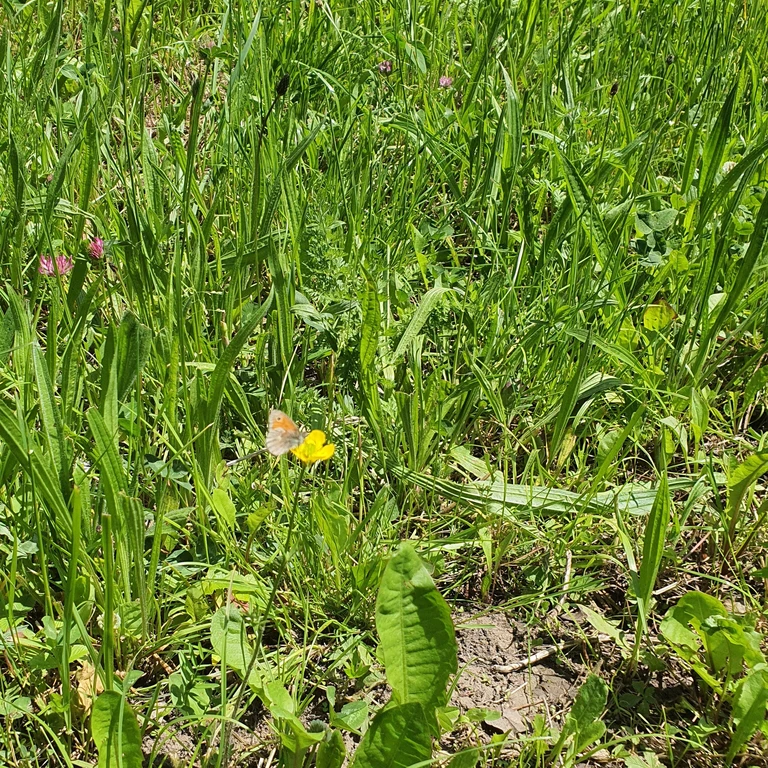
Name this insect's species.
Coenonympha pamphilus
